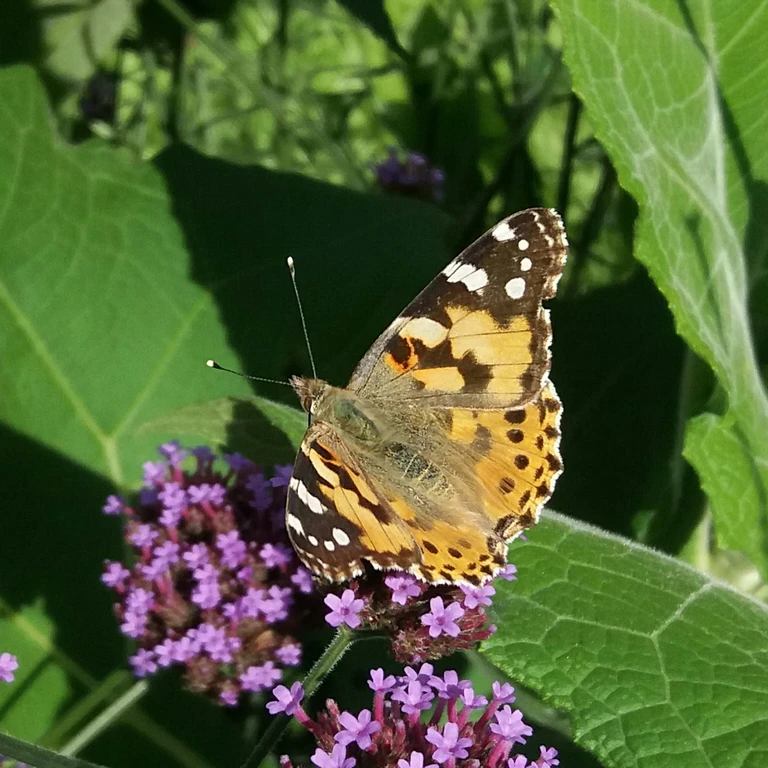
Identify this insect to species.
Vanessa cardui
